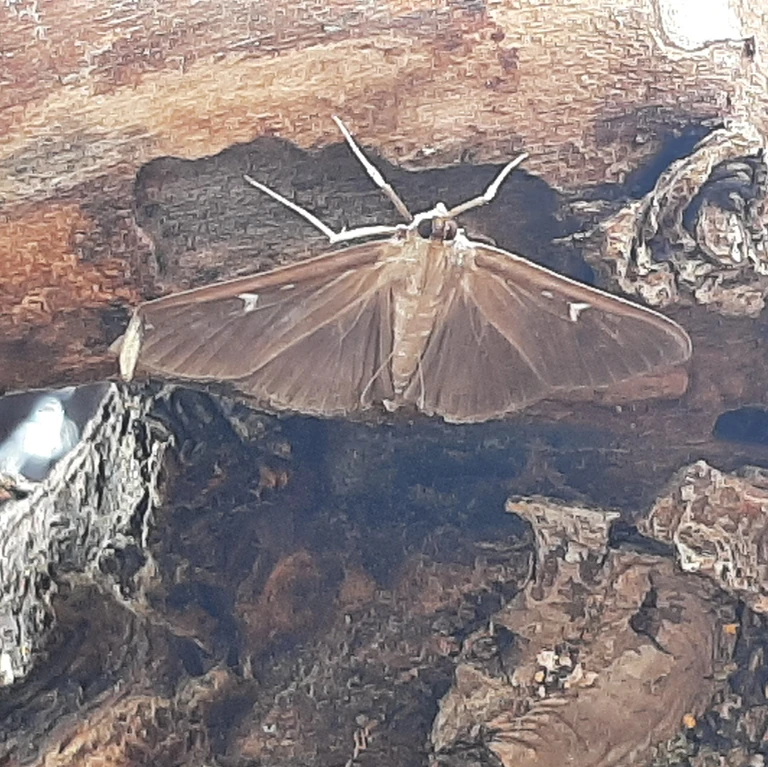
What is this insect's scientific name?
Cydalima perspectalis
